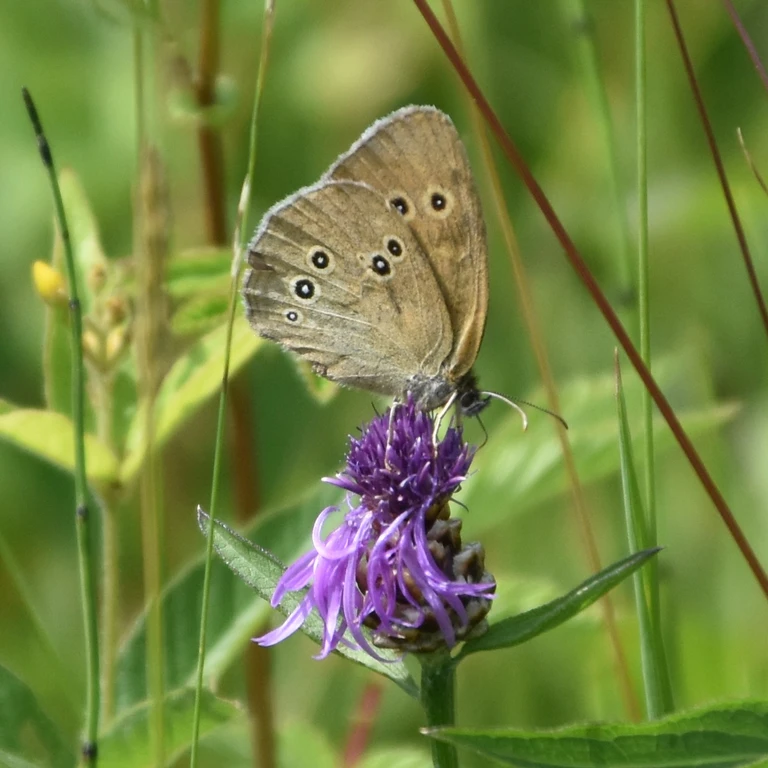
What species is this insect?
Aphantopus hyperantus
